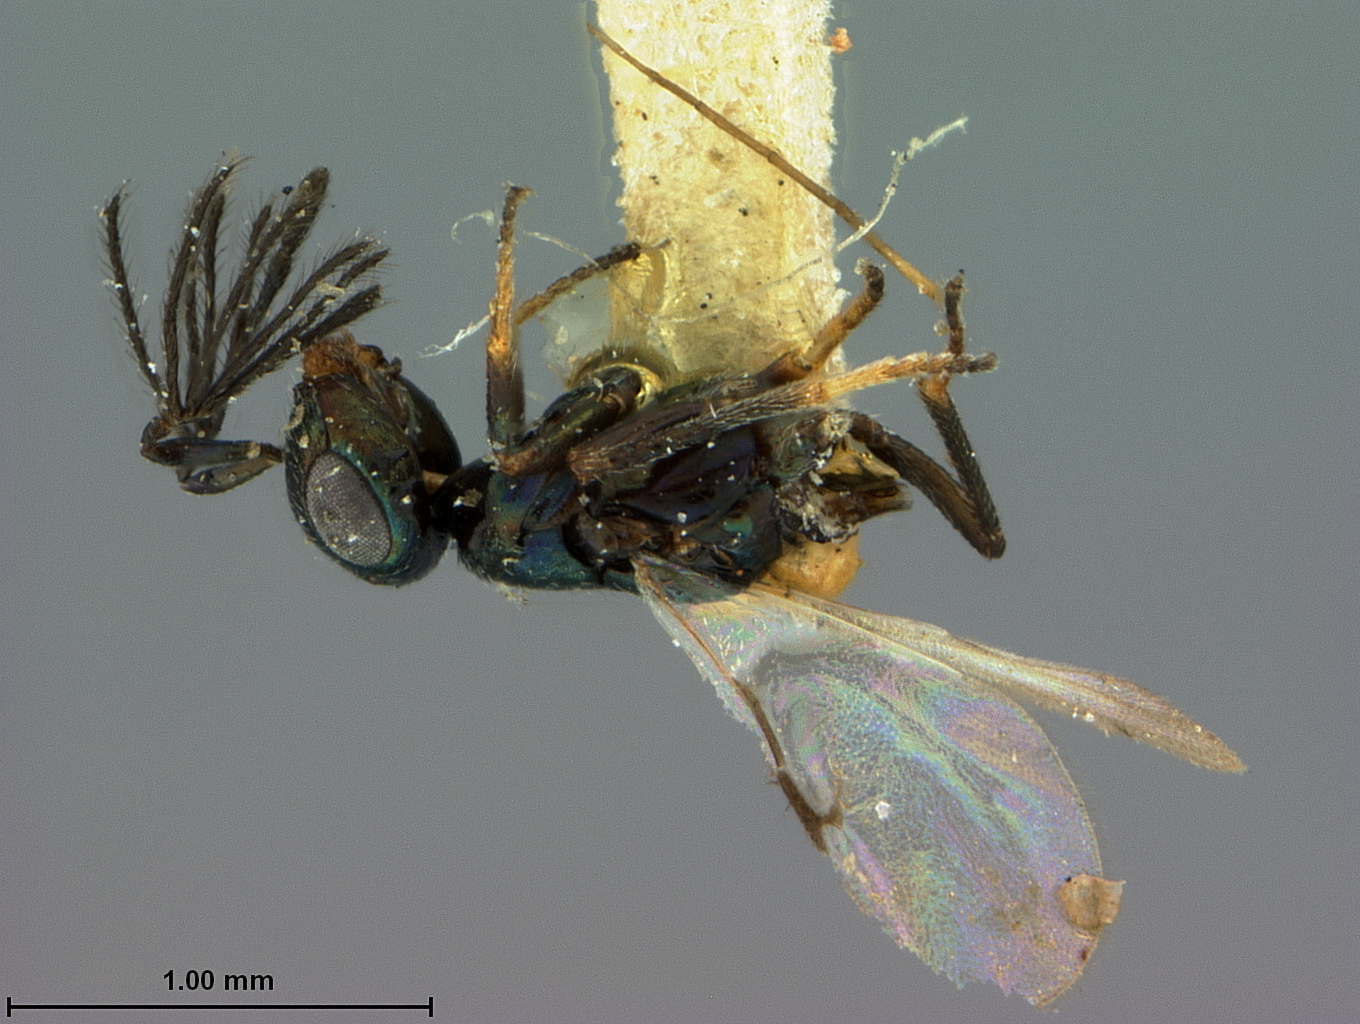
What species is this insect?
Tetralophidea bakeri
